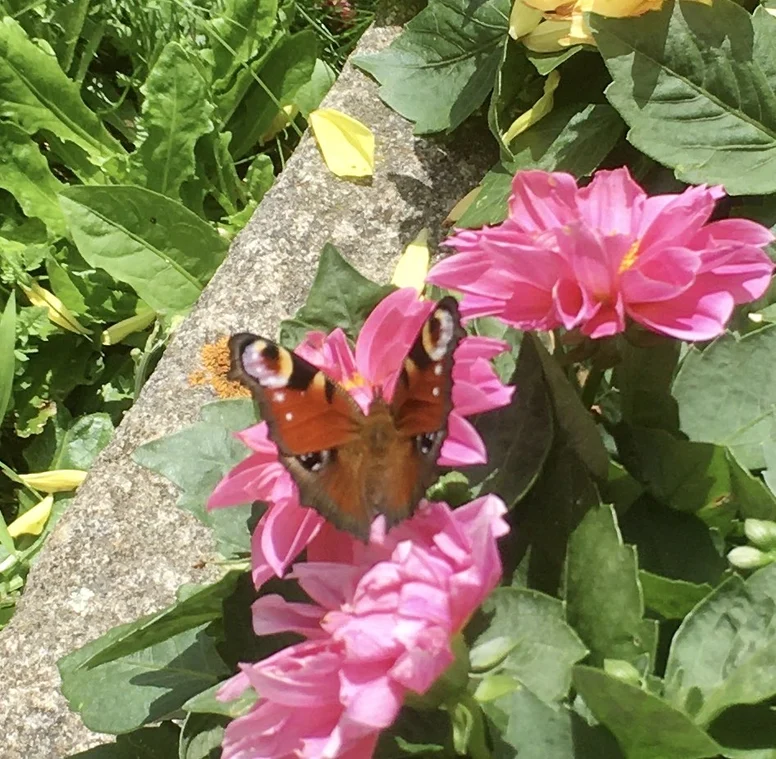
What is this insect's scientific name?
Aglais io
